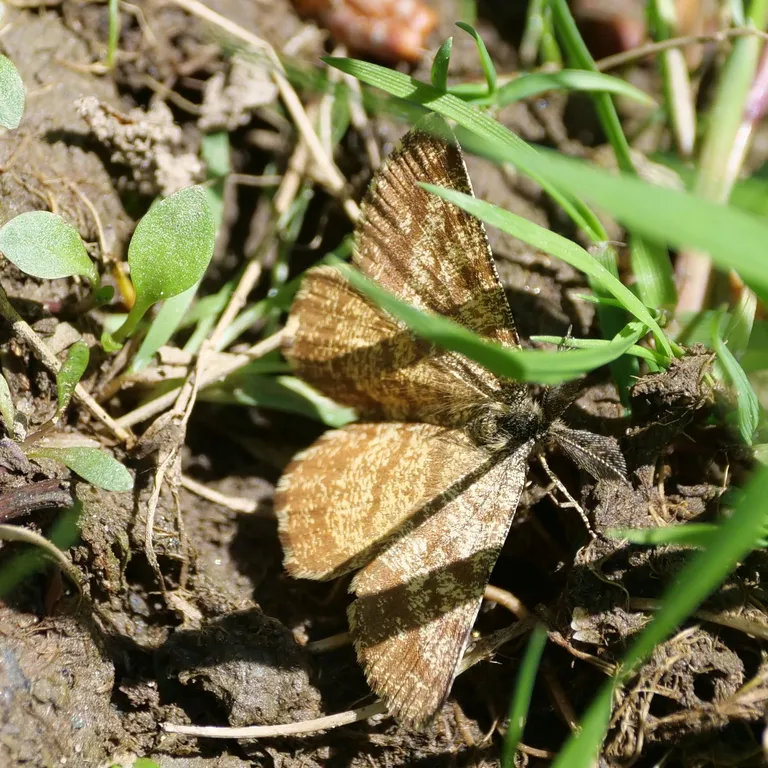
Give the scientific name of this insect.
Ematurga atomaria
